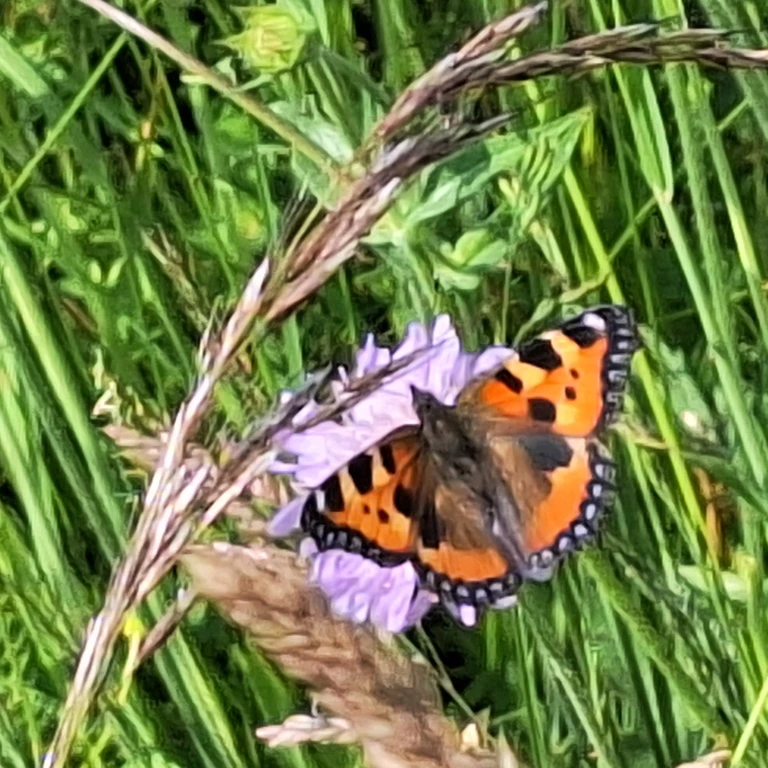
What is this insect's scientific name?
Aglais urticae
